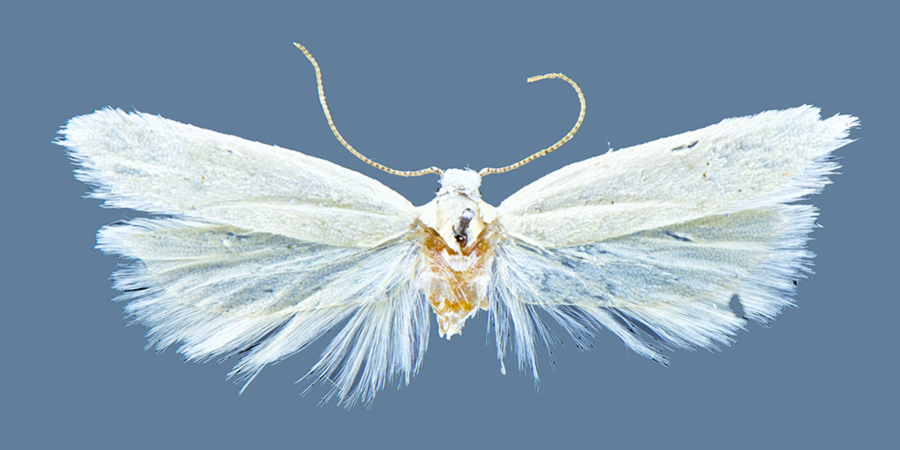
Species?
Chionodes bustosorum
